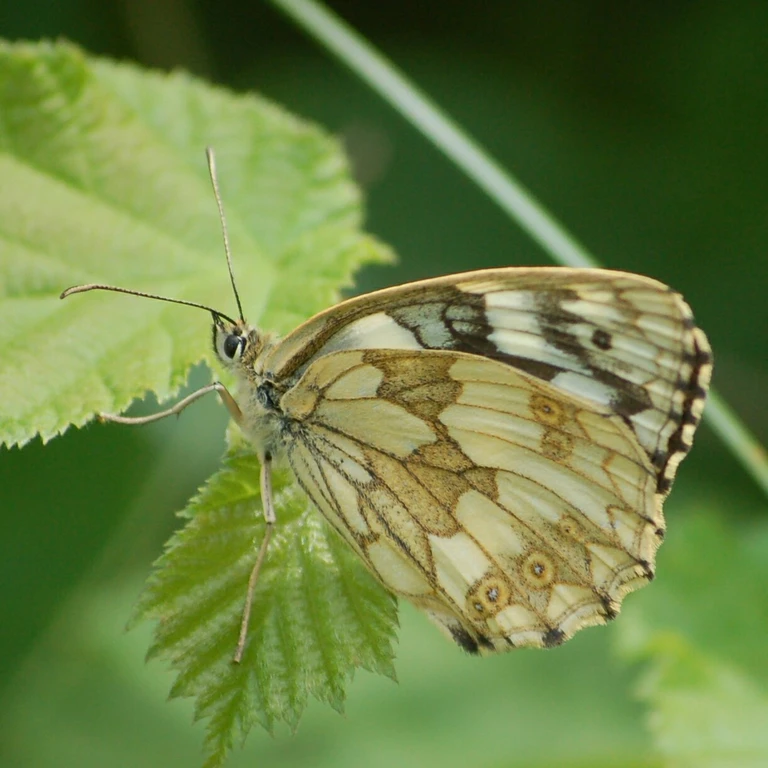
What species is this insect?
Melanargia galathea
